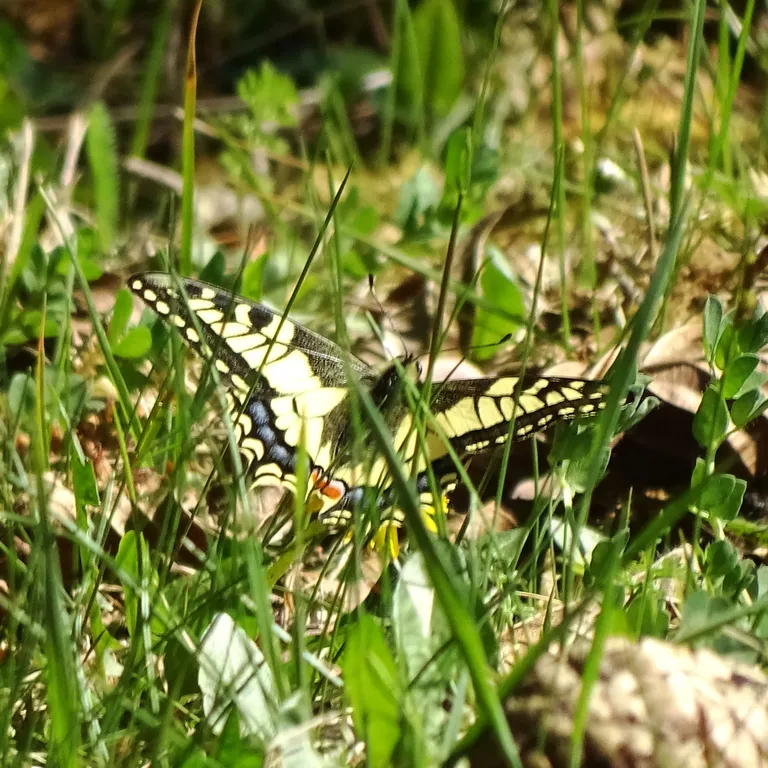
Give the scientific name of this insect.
Papilio machaon
